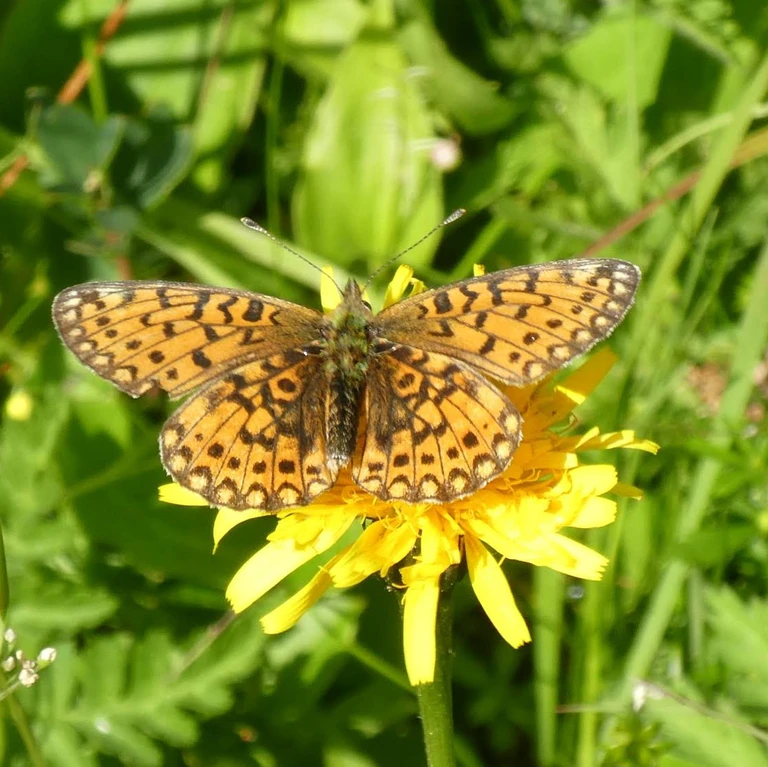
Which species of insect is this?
Boloria selene
